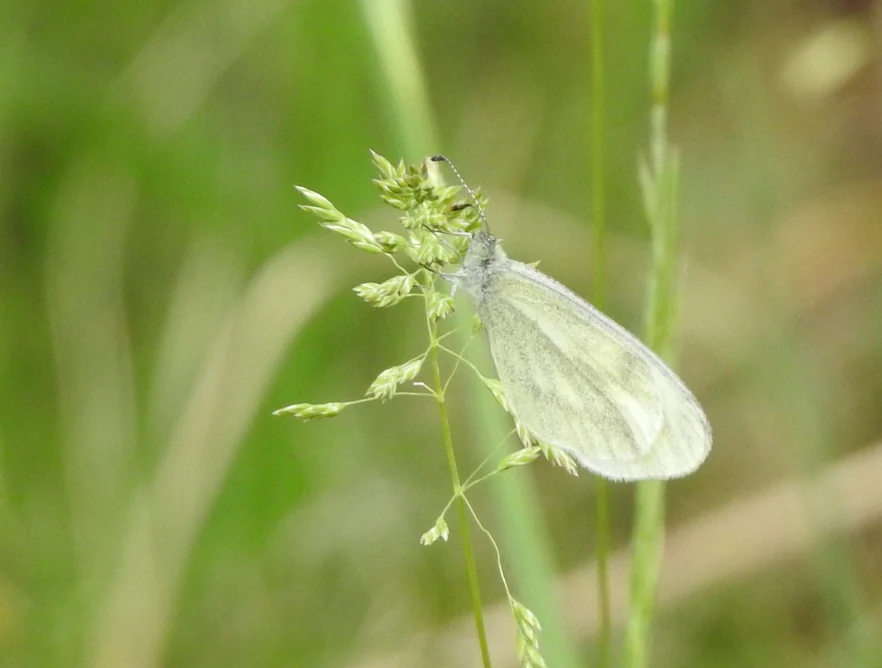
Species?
Leptidea sinapis/juvernica
